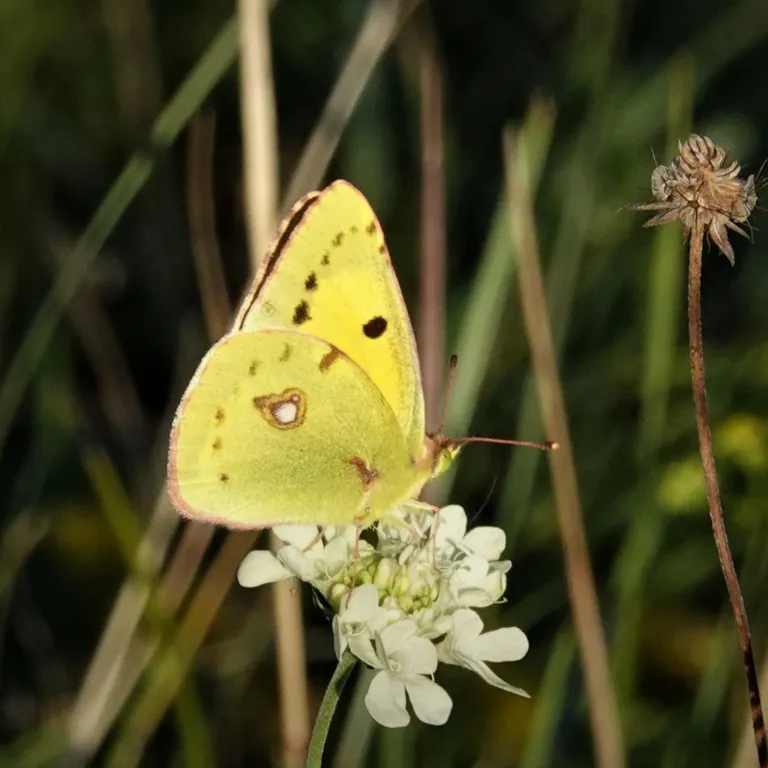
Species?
Colias croceus
